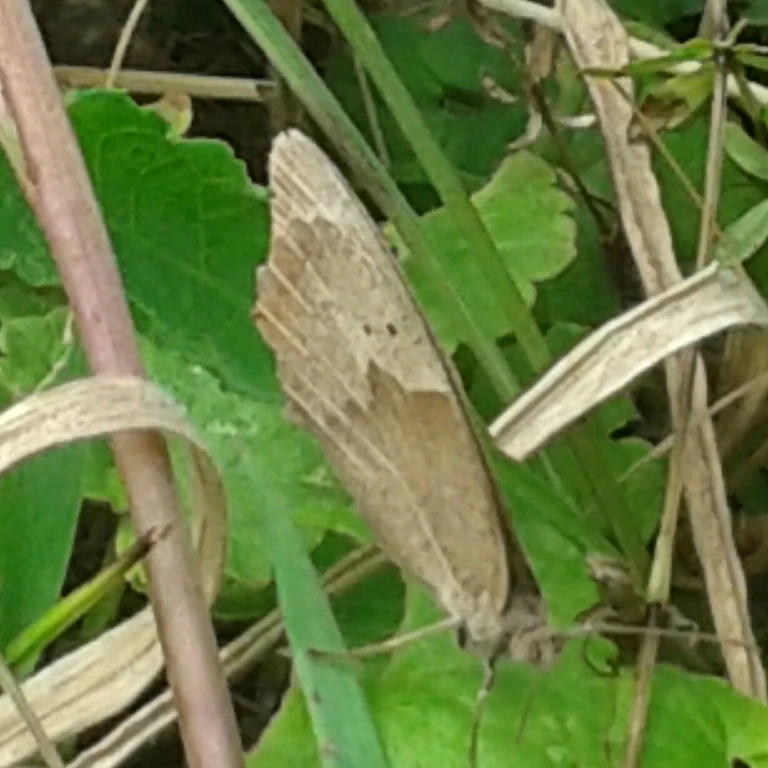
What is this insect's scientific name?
Maniola jurtina
